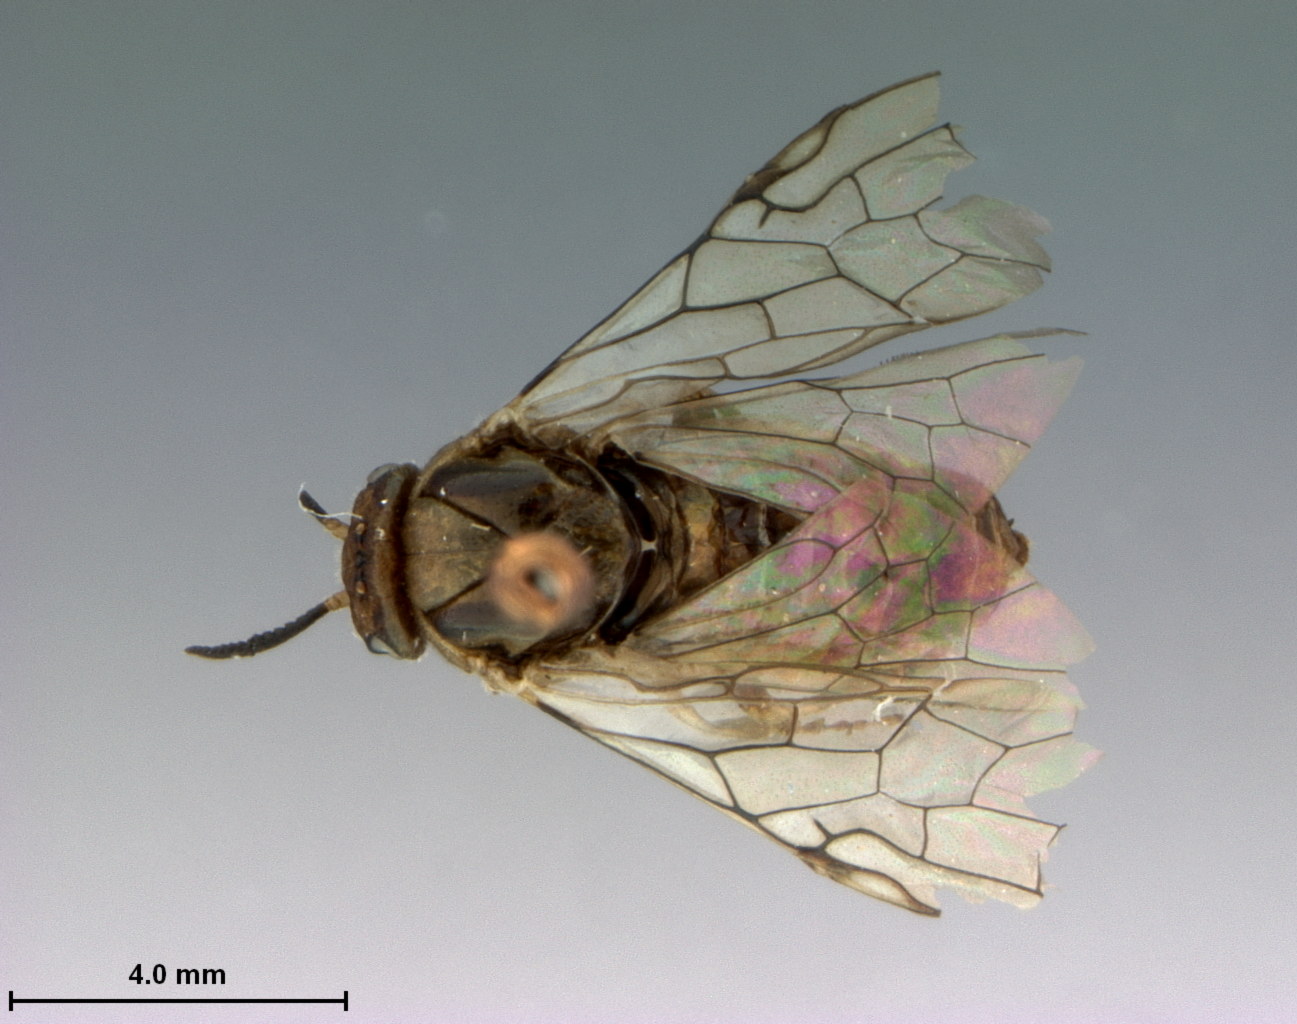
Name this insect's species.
Neodiprion merkeli
